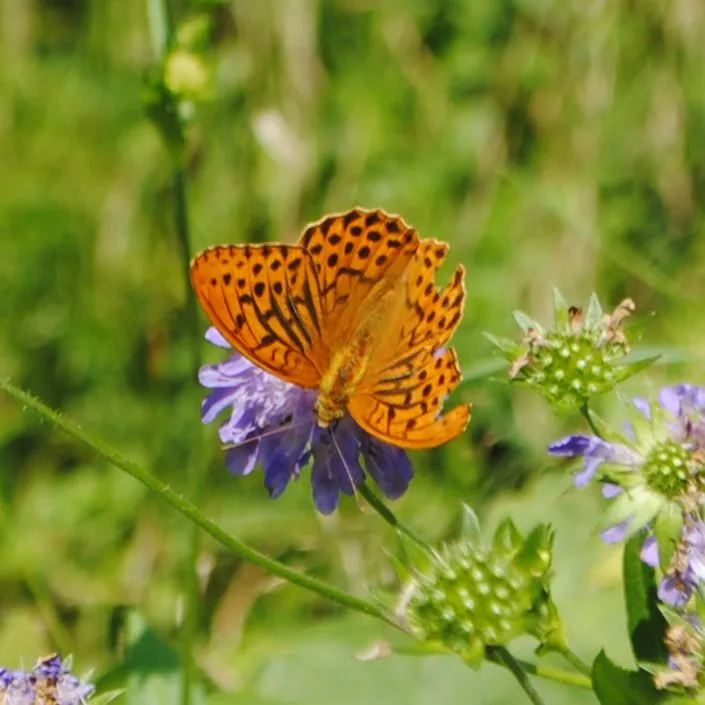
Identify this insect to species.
Argynnis paphia
